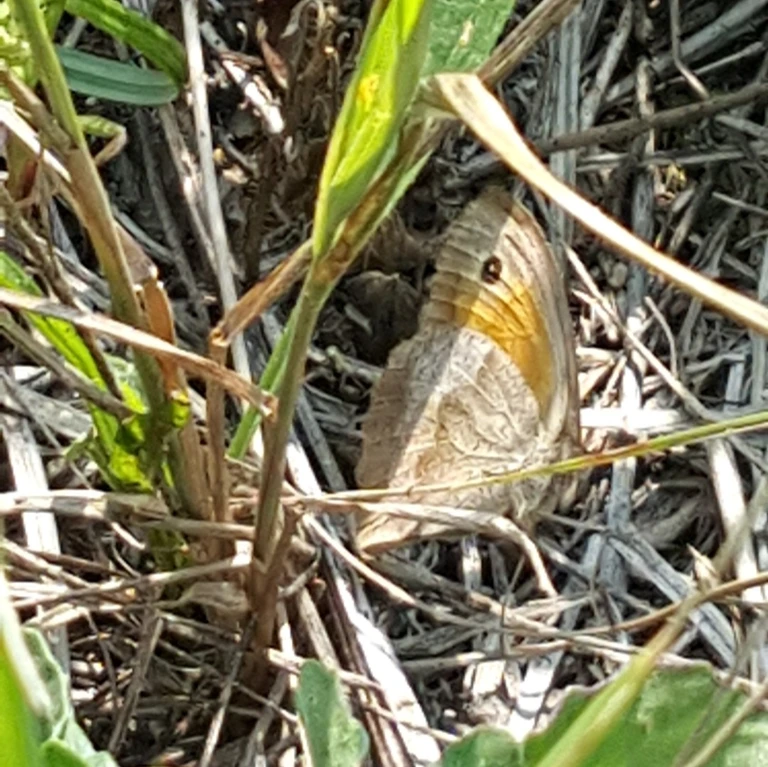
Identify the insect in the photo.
Maniola jurtina
